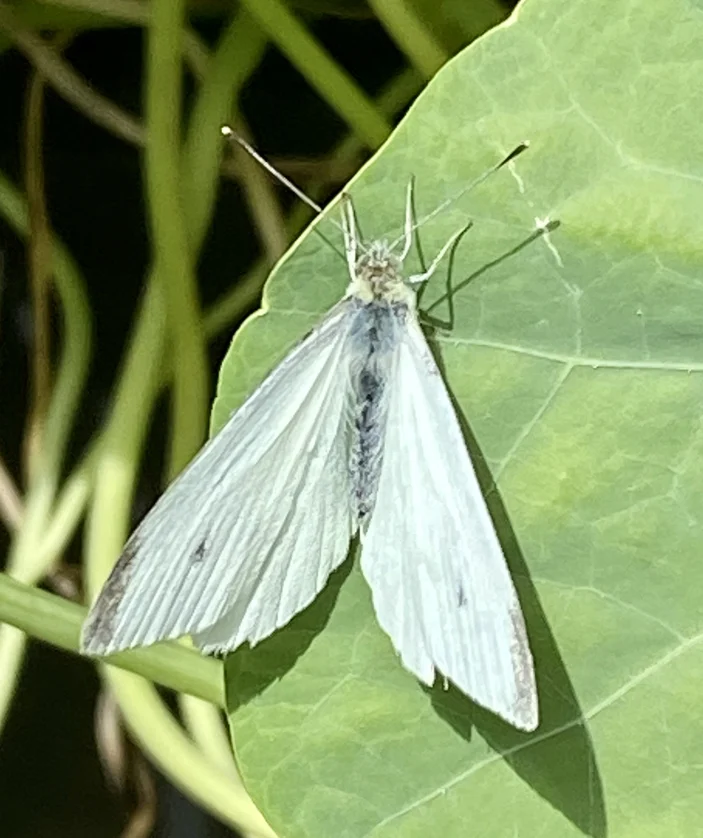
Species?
Pieris rapae
